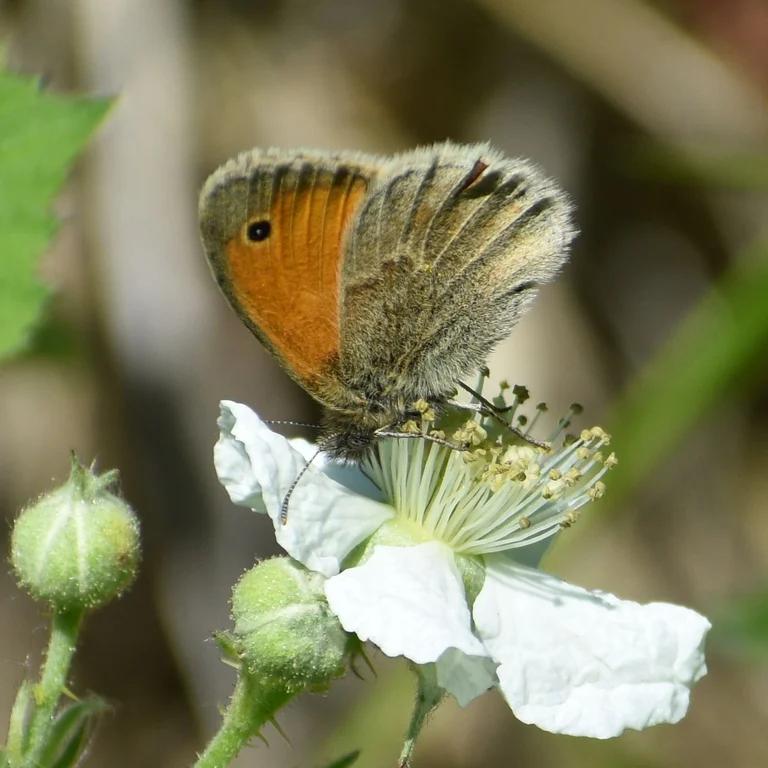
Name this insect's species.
Coenonympha pamphilus
